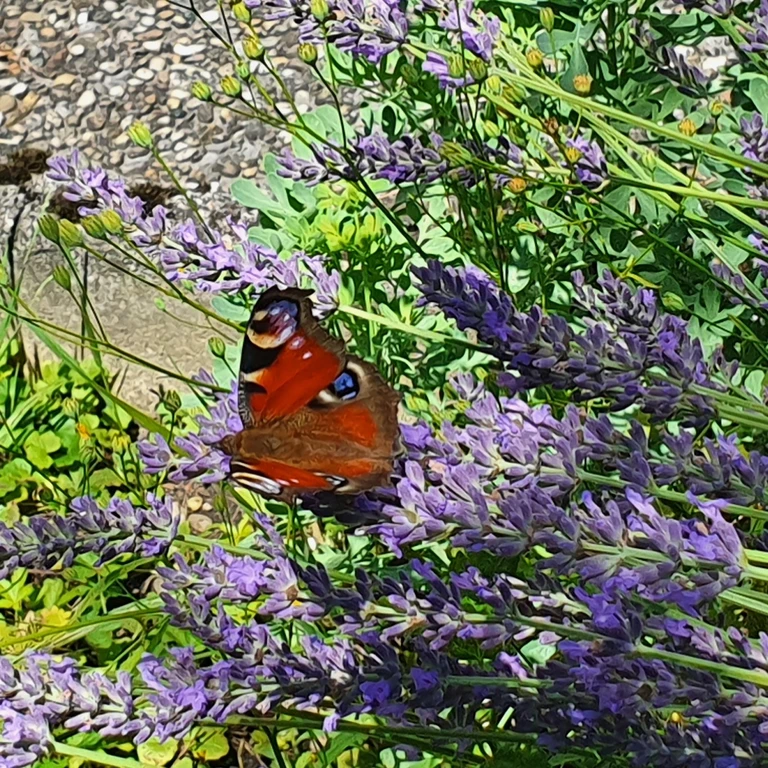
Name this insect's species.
Aglais io
